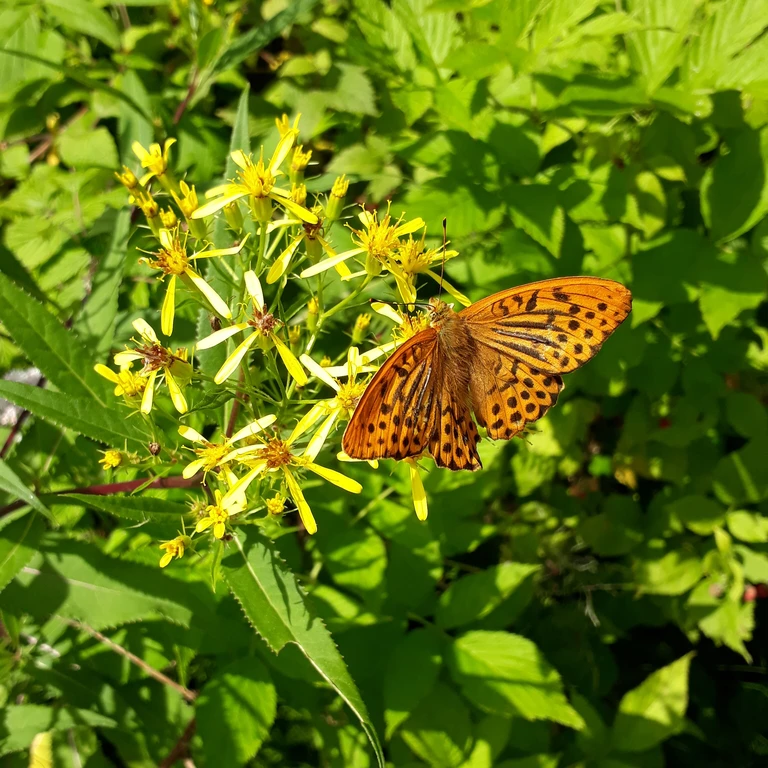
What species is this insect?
Argynnis paphia
